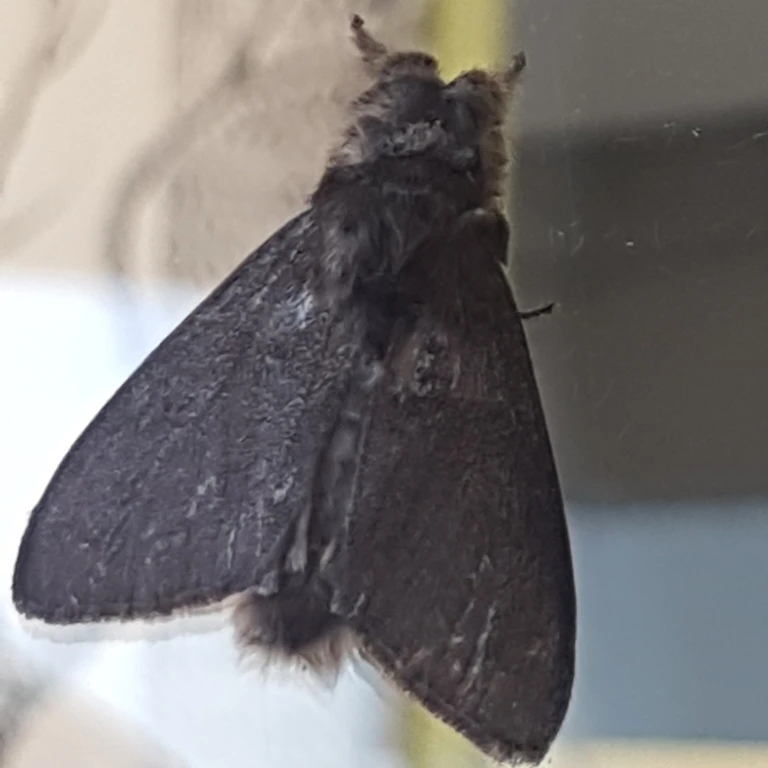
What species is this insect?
Calliteara pudibunda
